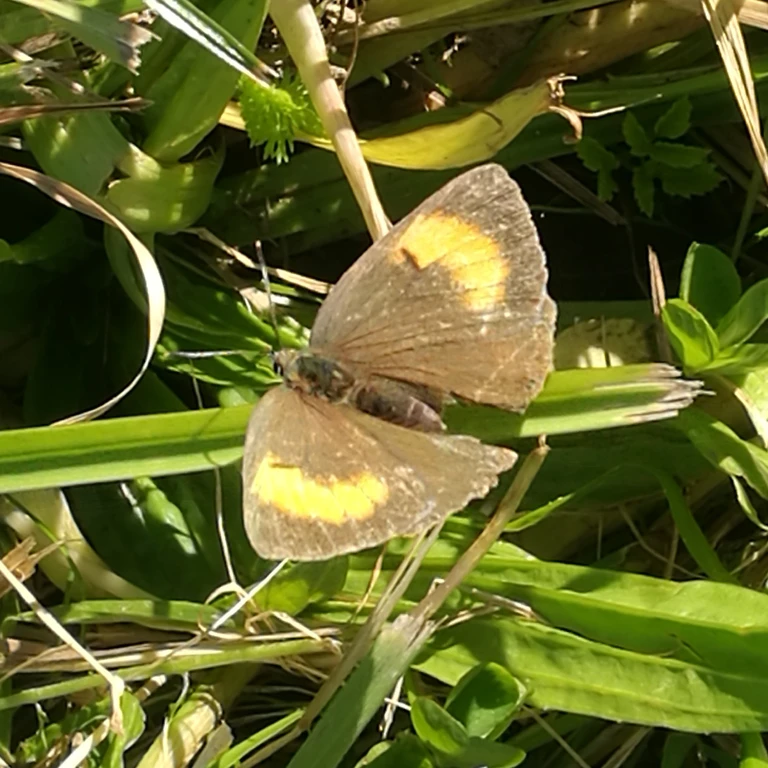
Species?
Thecla betulae
